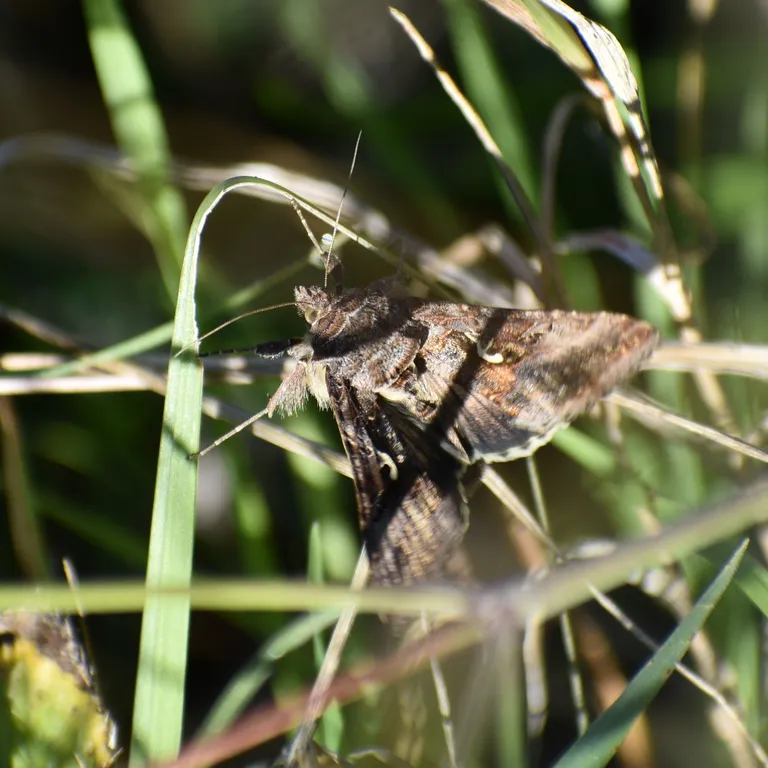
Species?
Autographa gamma
